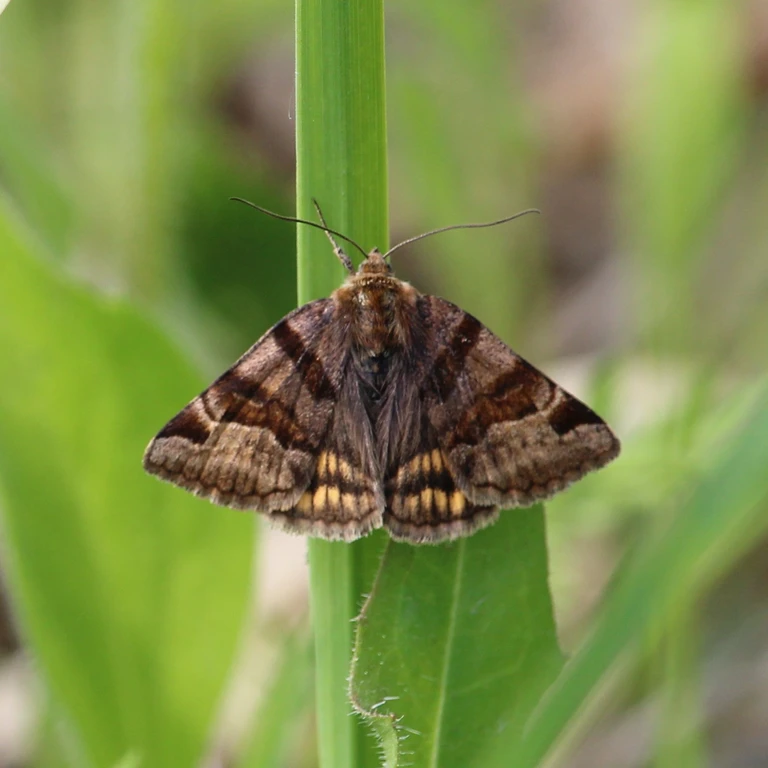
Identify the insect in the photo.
Euclidia glyphica
